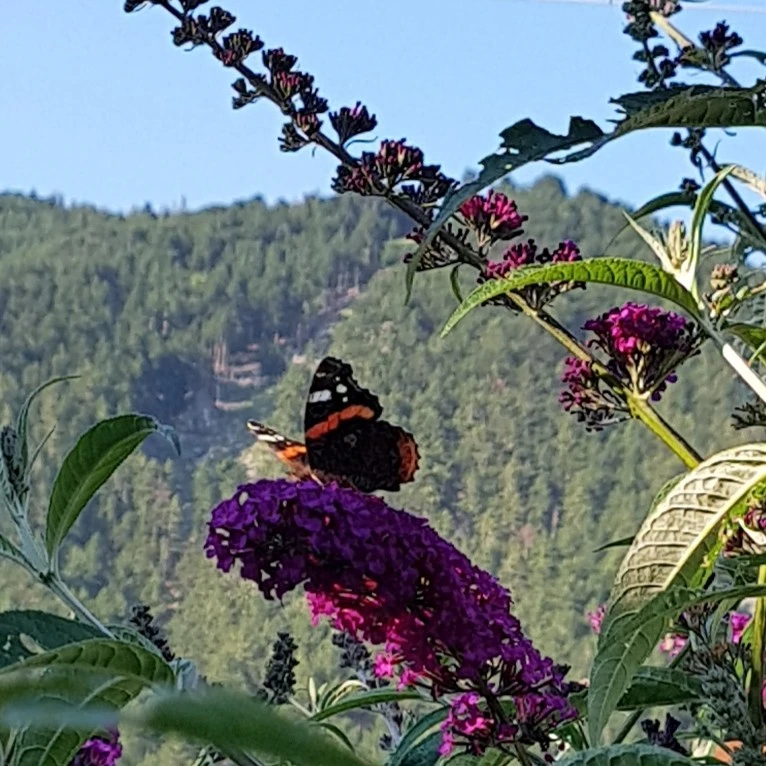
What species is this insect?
Vanessa atalanta
